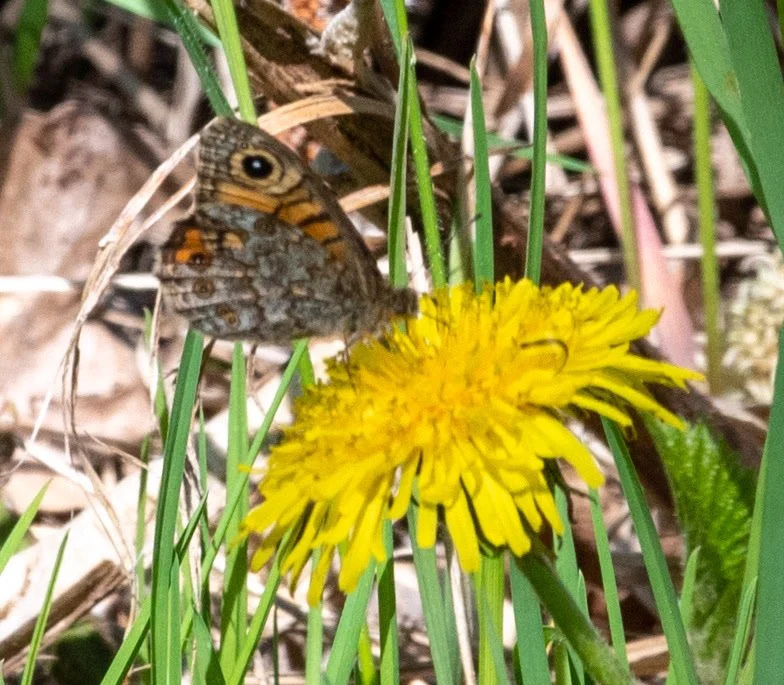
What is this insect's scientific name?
Lasiommata megera (also Pararge megera)
